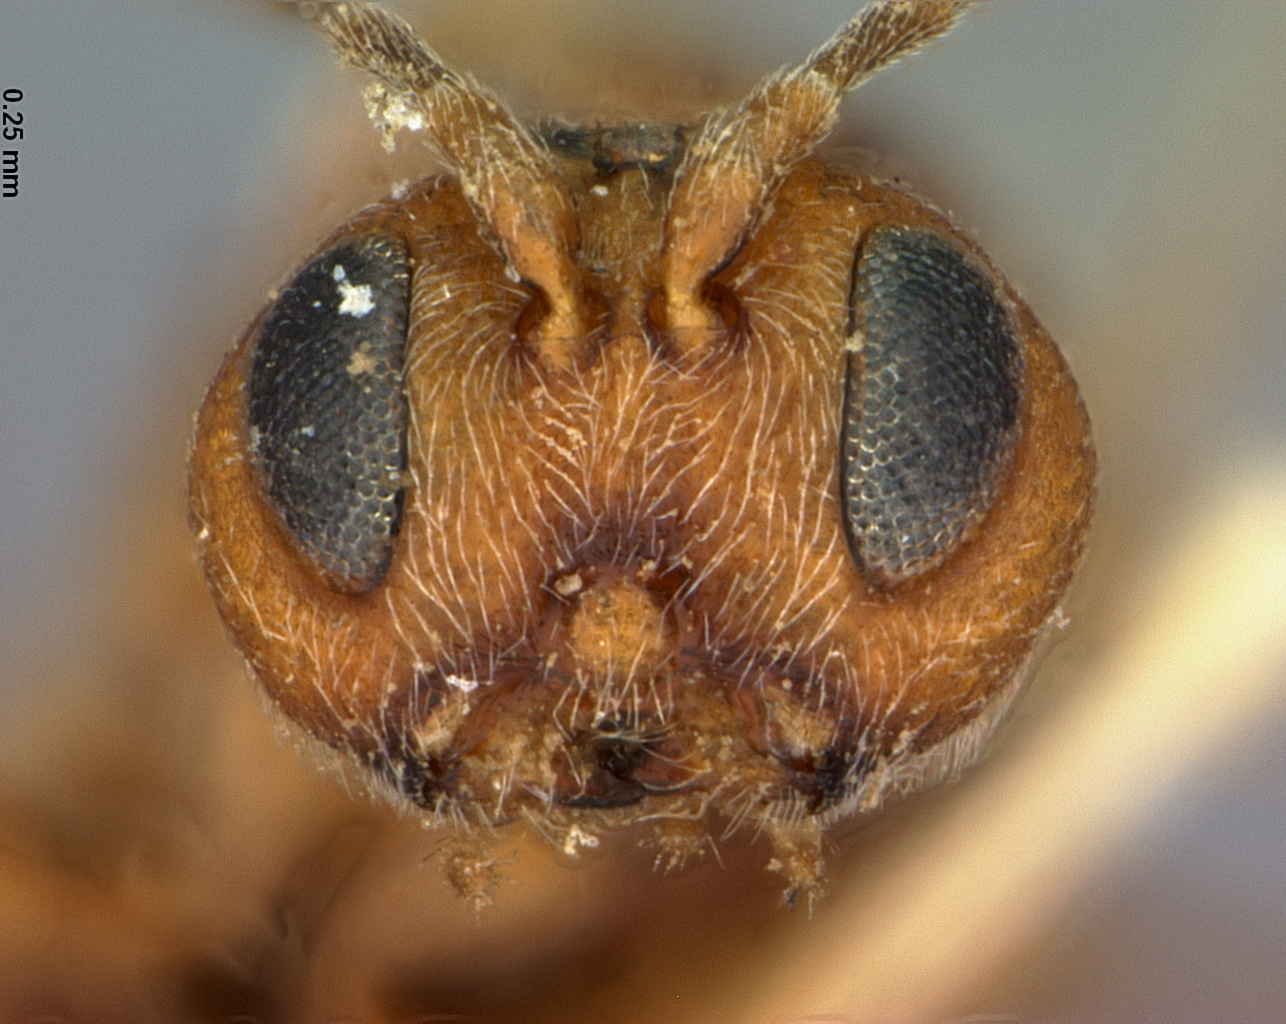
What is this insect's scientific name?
Cynips chrysolepidicola
